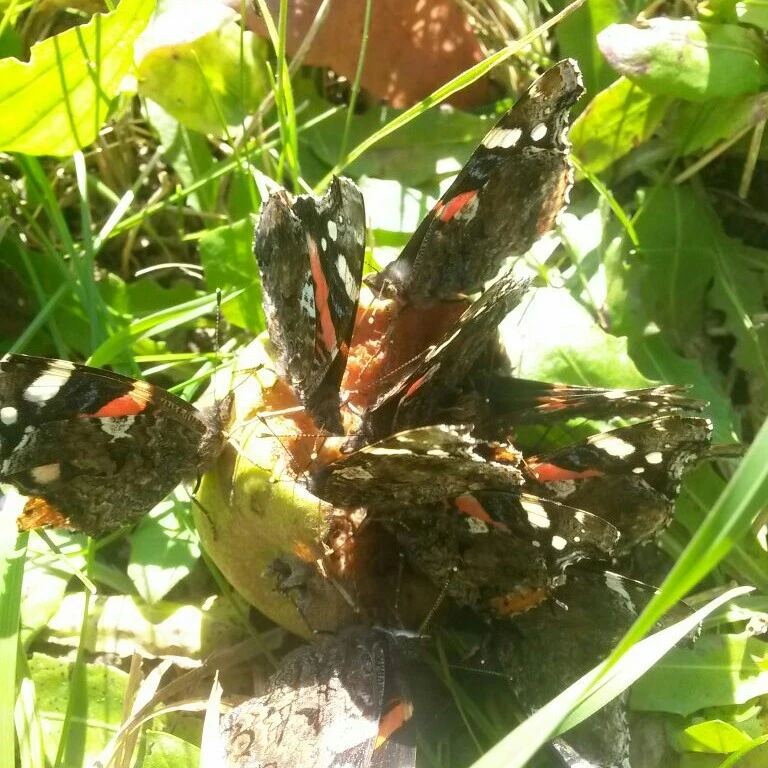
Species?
Vanessa atalanta
